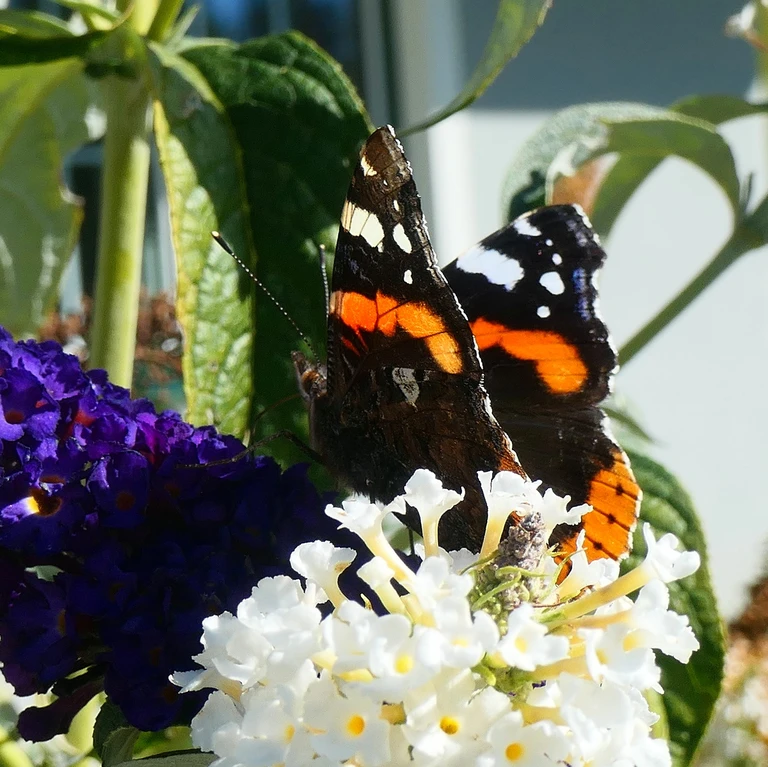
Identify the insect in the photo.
Vanessa atalanta
